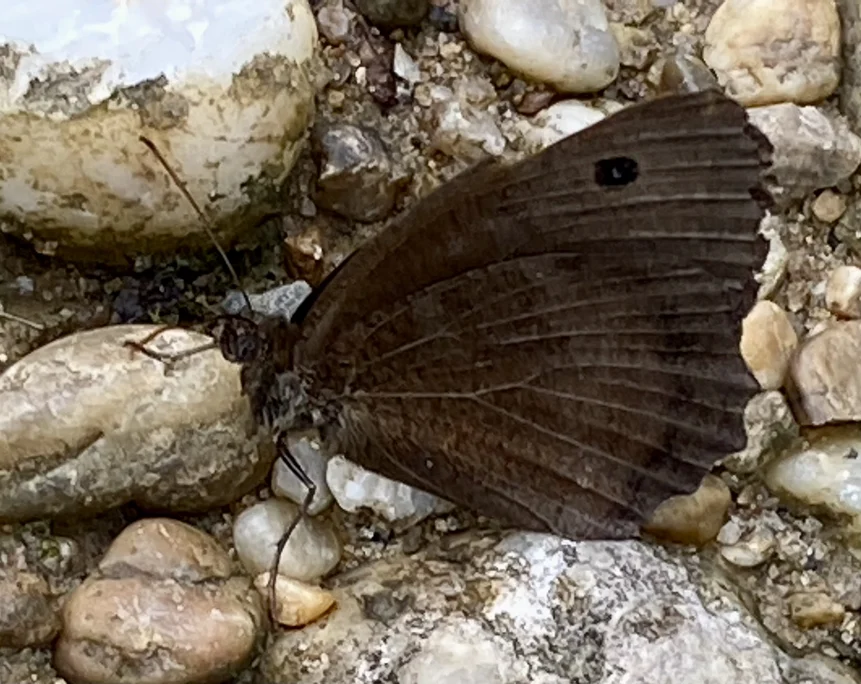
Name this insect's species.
Minois dryas
